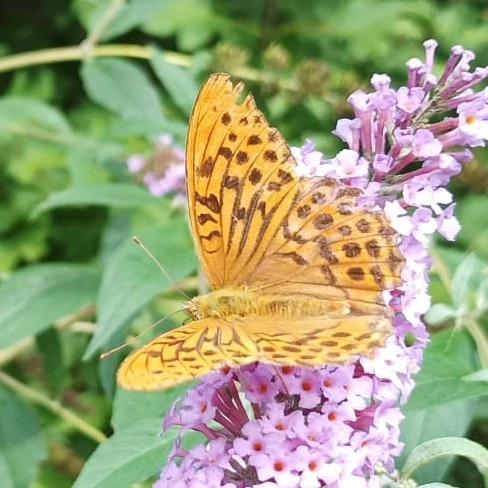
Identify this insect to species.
Argynnis paphia
